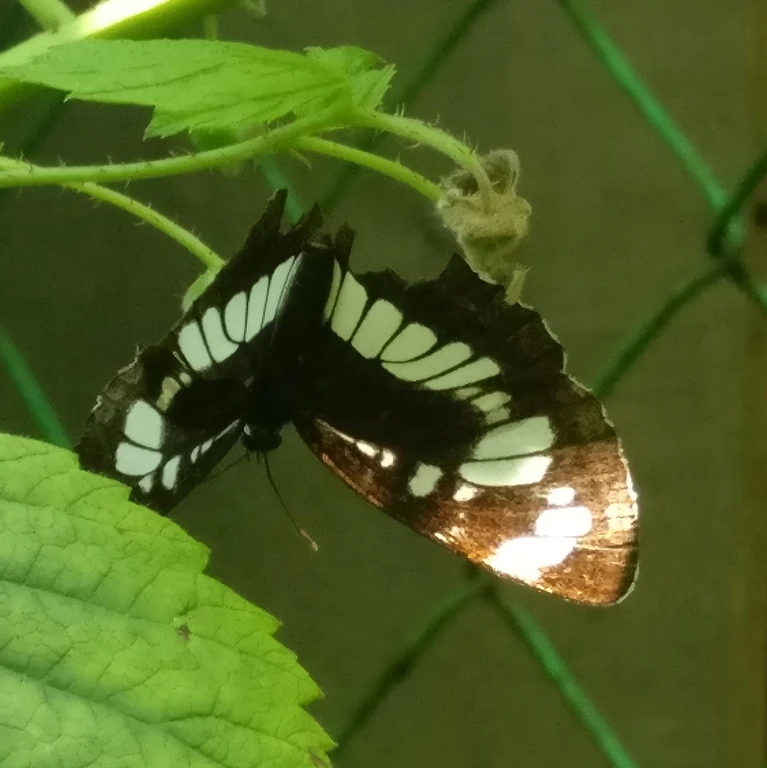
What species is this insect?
Neptis rivularis
